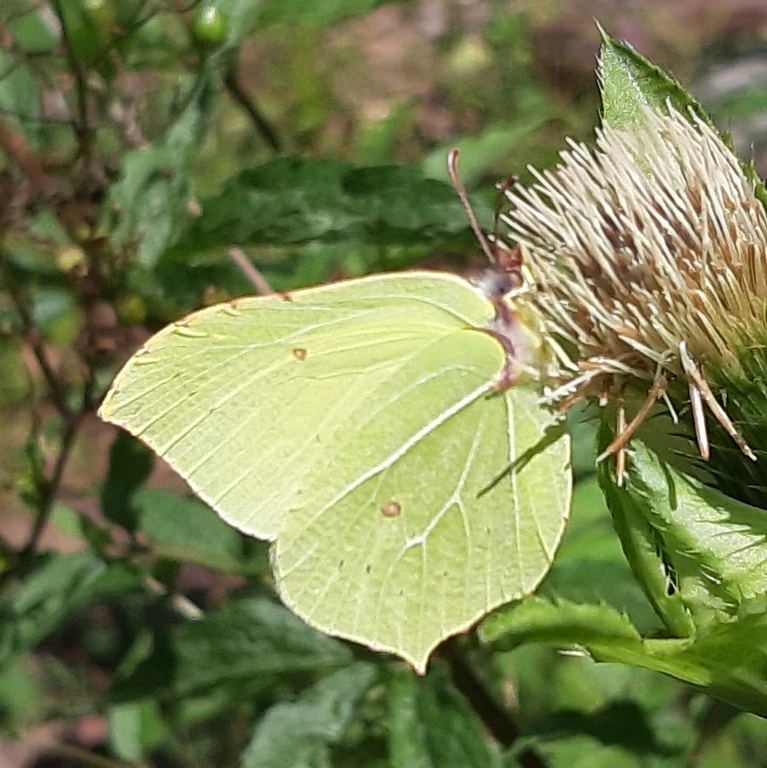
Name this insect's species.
Gonepteryx rhamni
